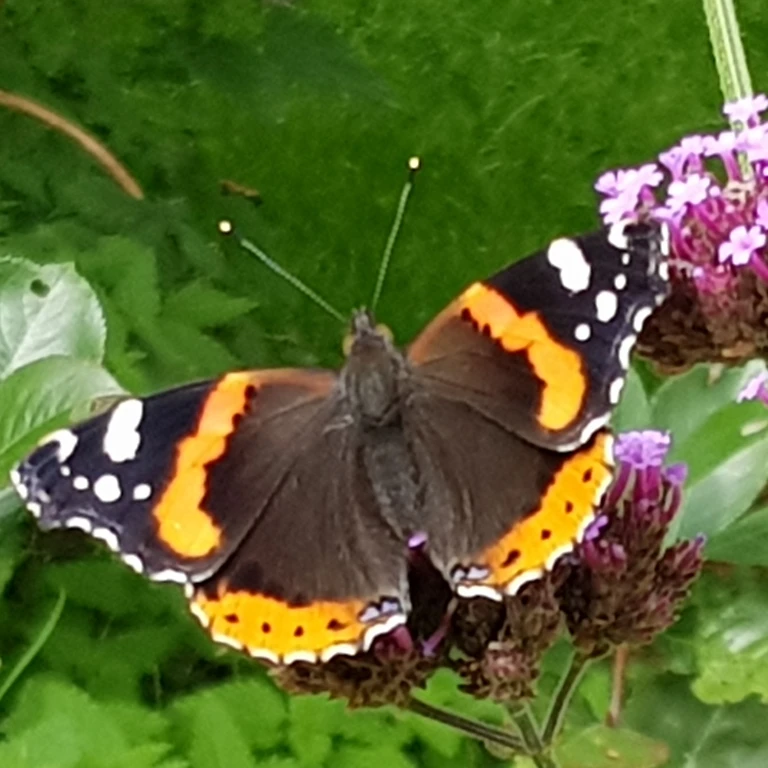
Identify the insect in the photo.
Vanessa atalanta
